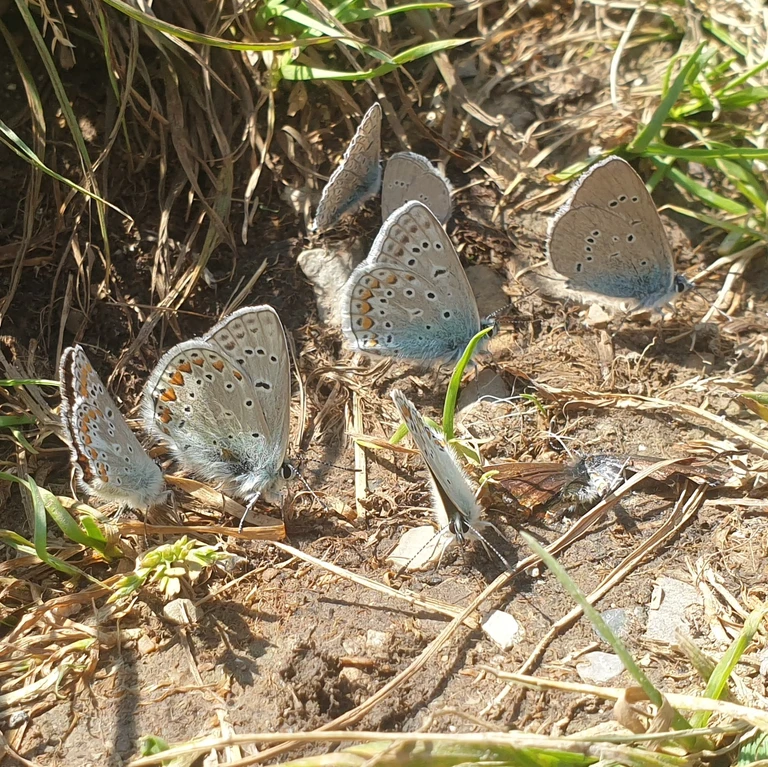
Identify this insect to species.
Polyommatus icarus
